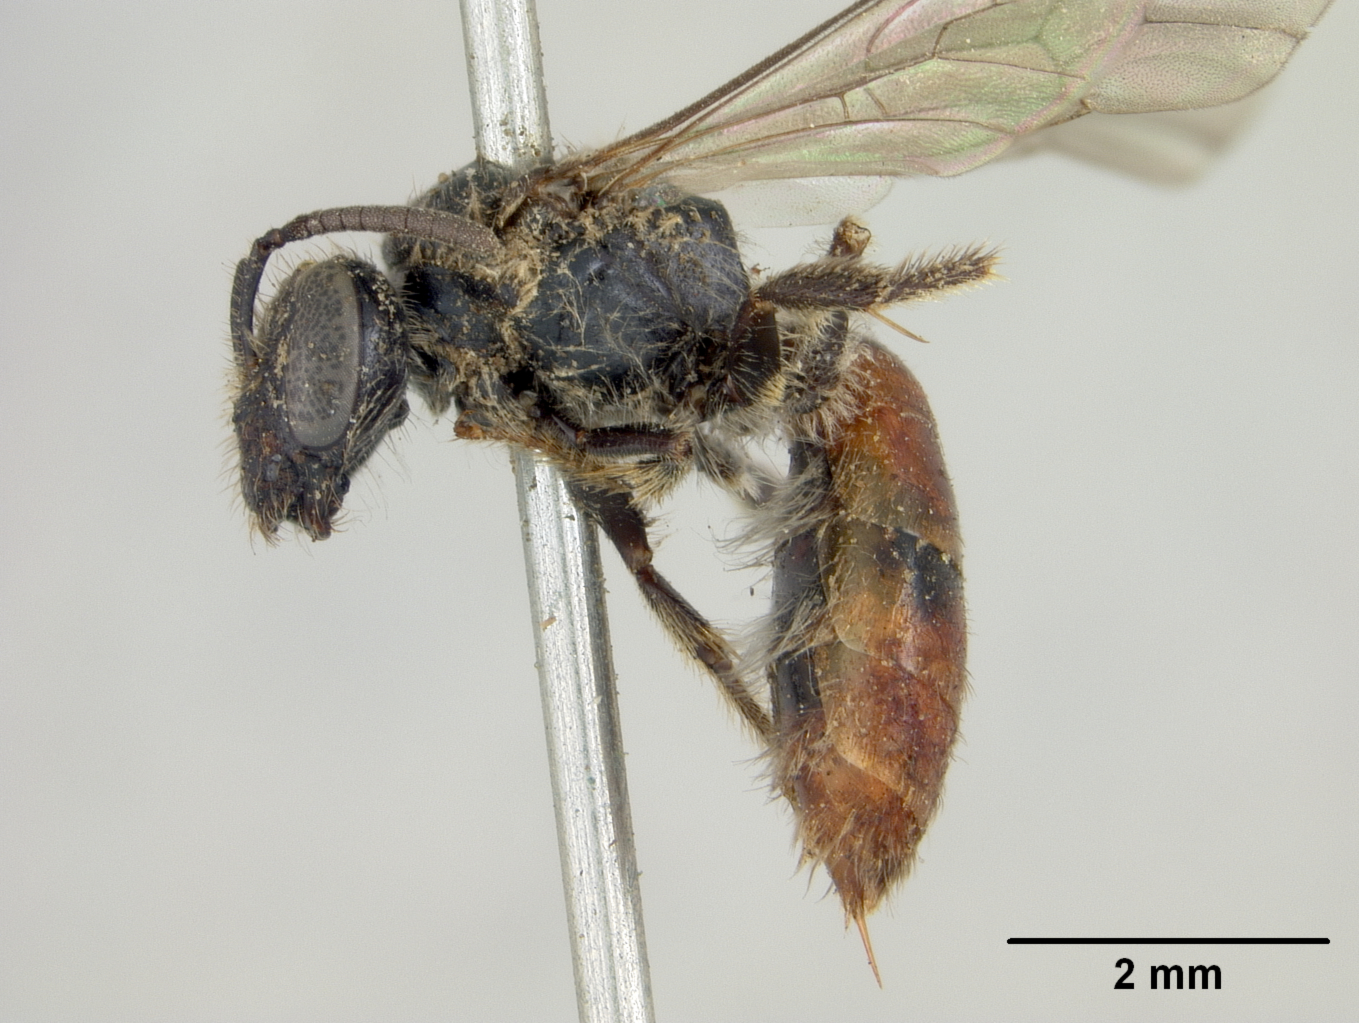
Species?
Rhopalictus patagonicus
